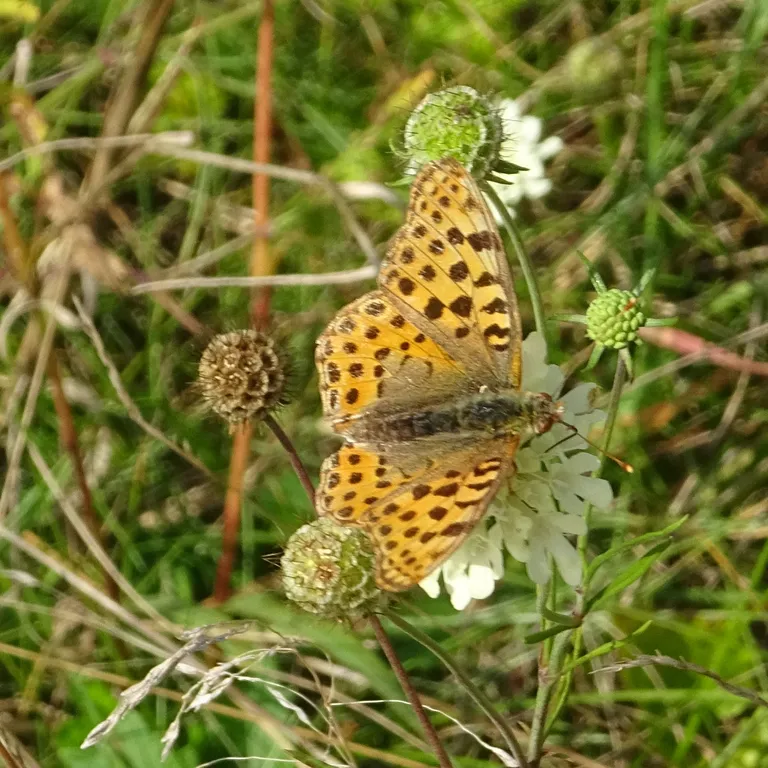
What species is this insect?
Issoria lathonia
